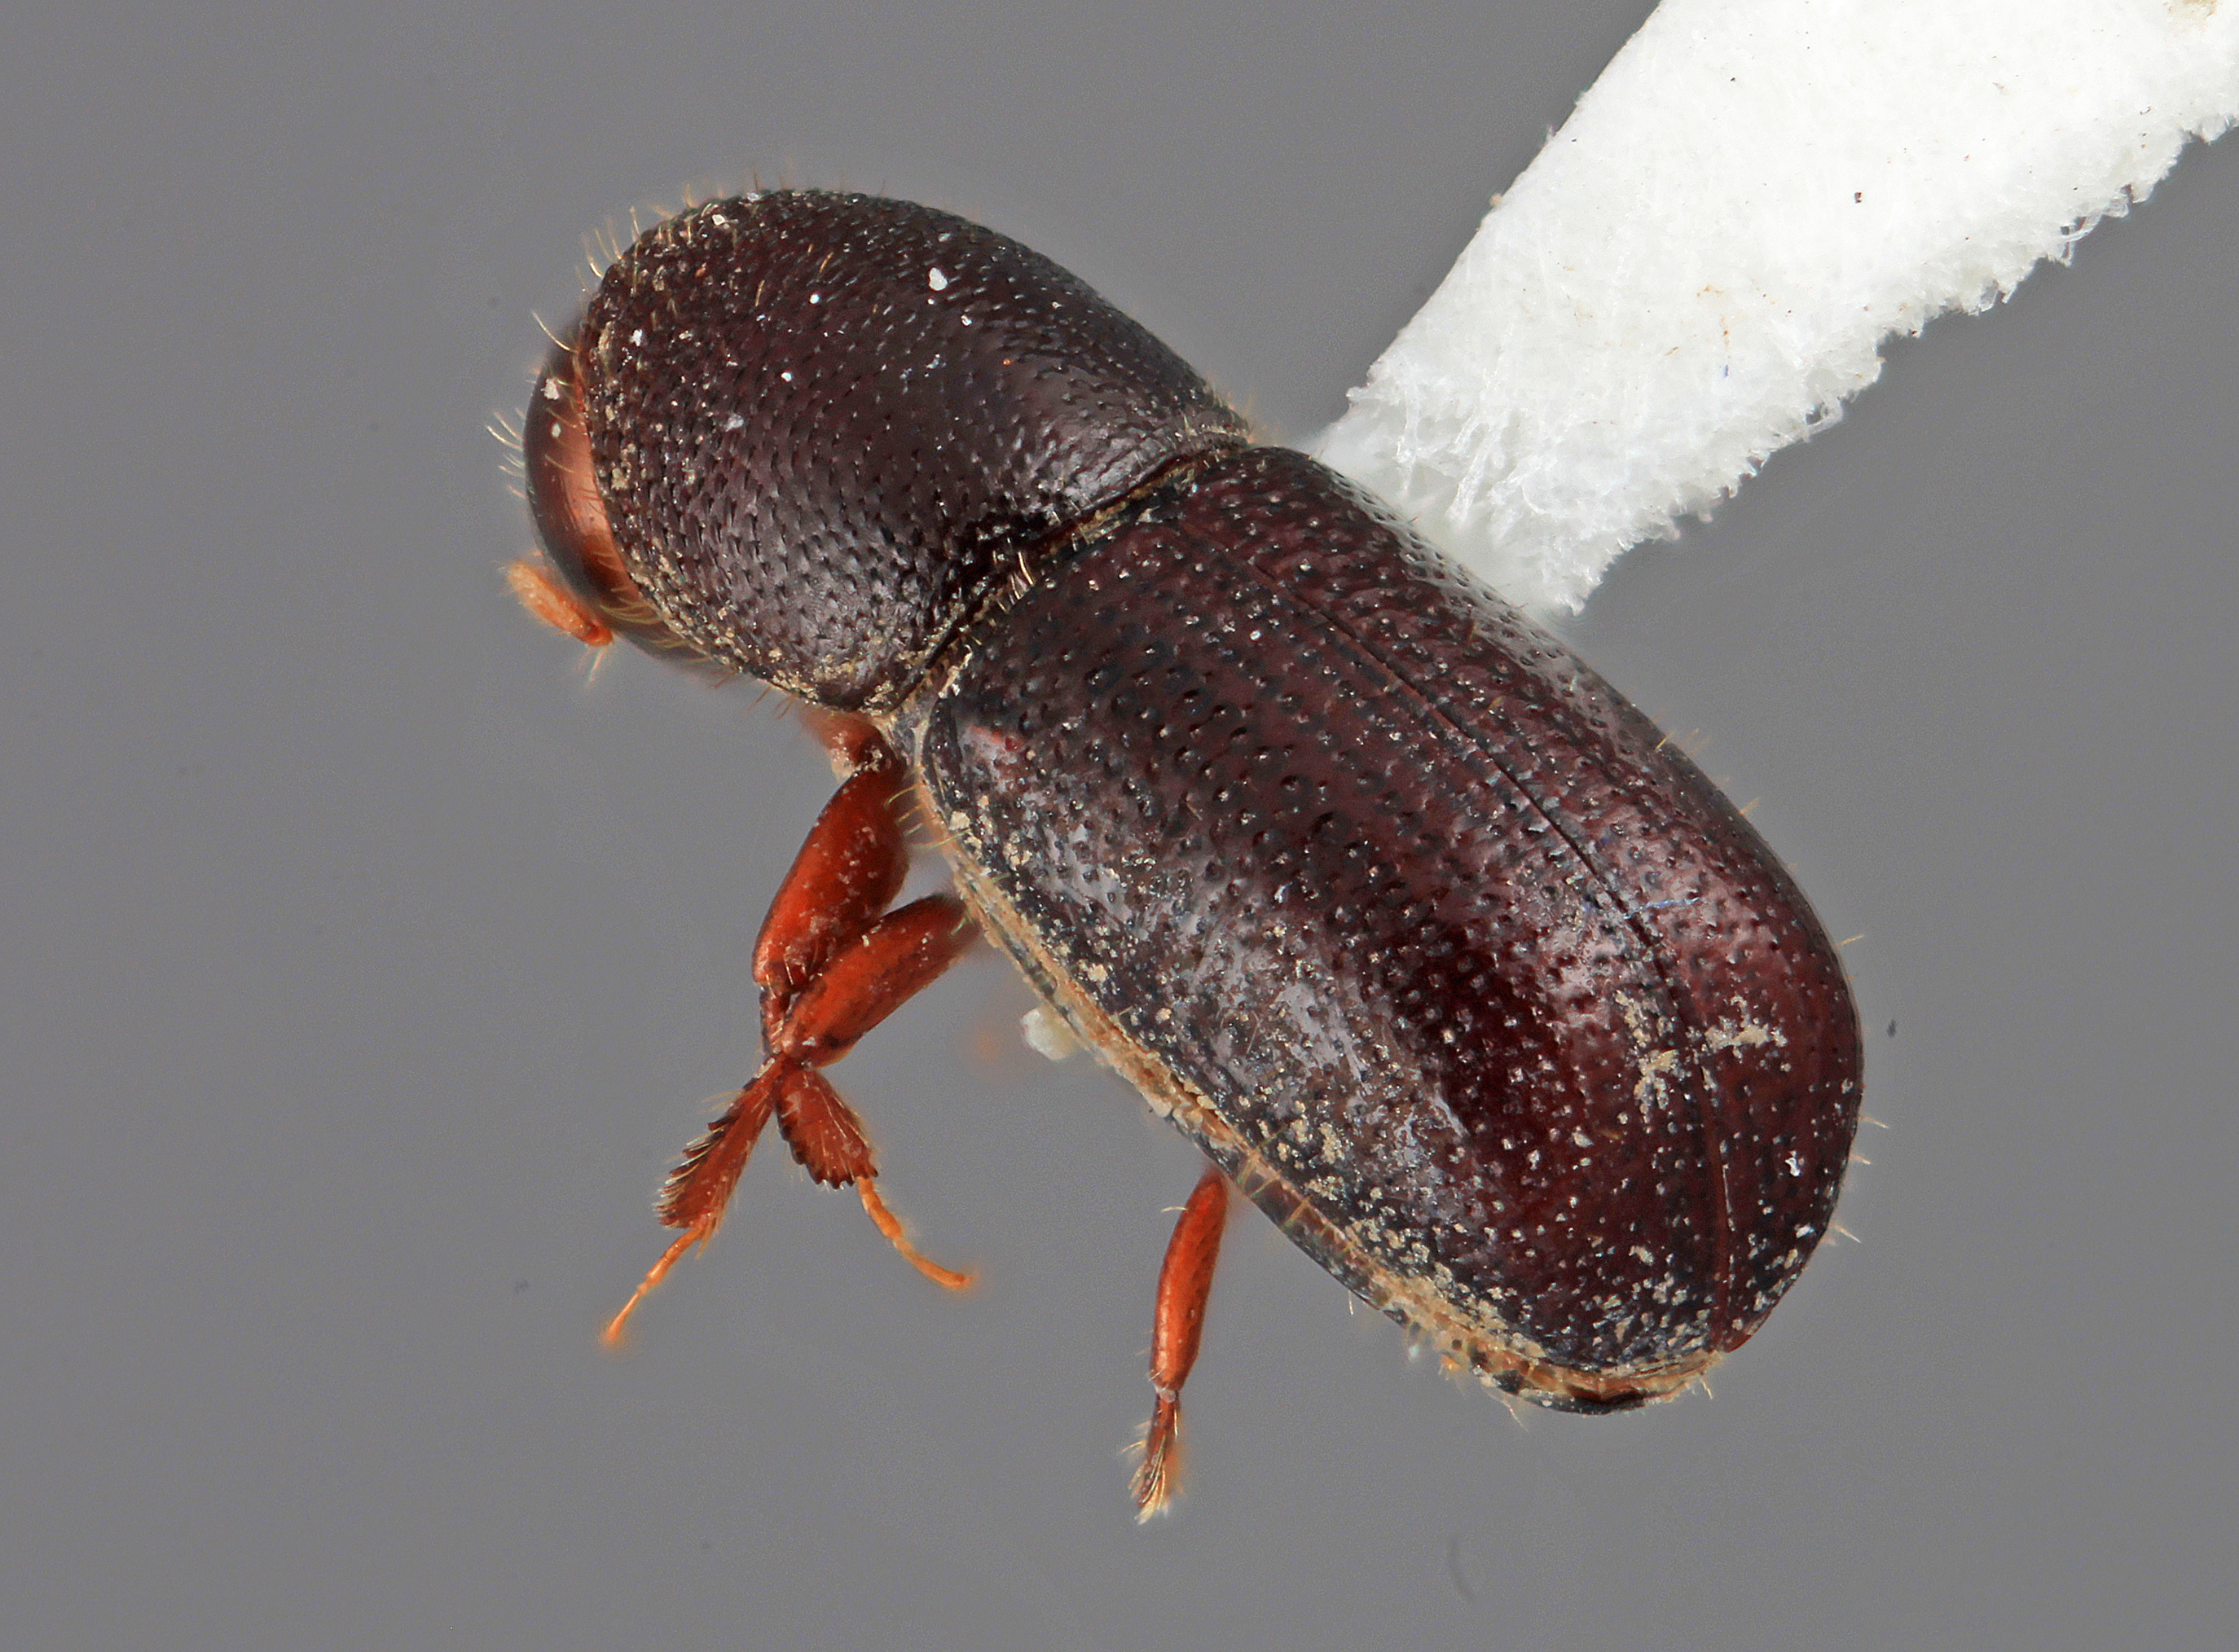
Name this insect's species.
Dendrocranulus pinguis
